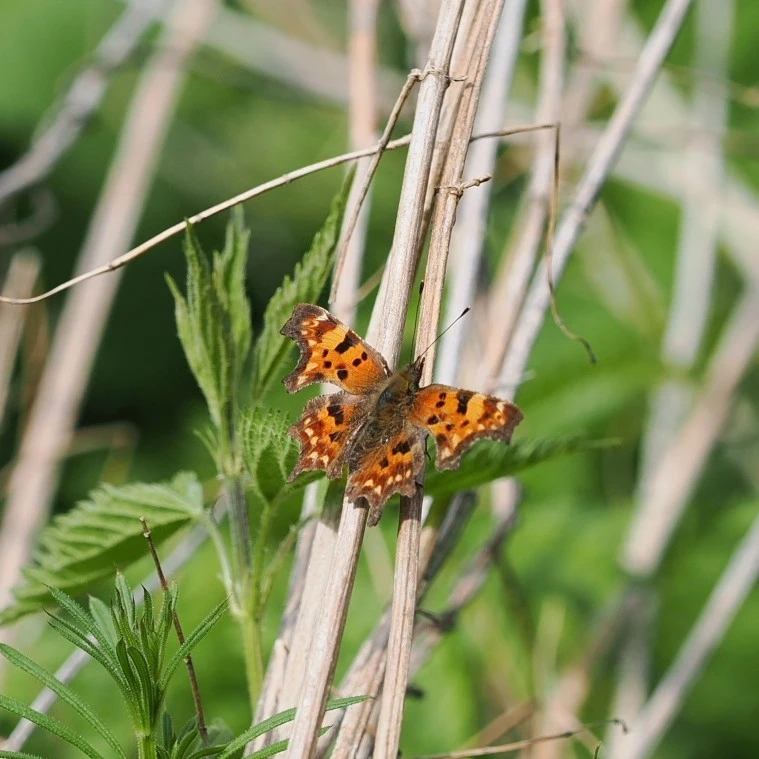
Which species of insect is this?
Polygonia c-album
